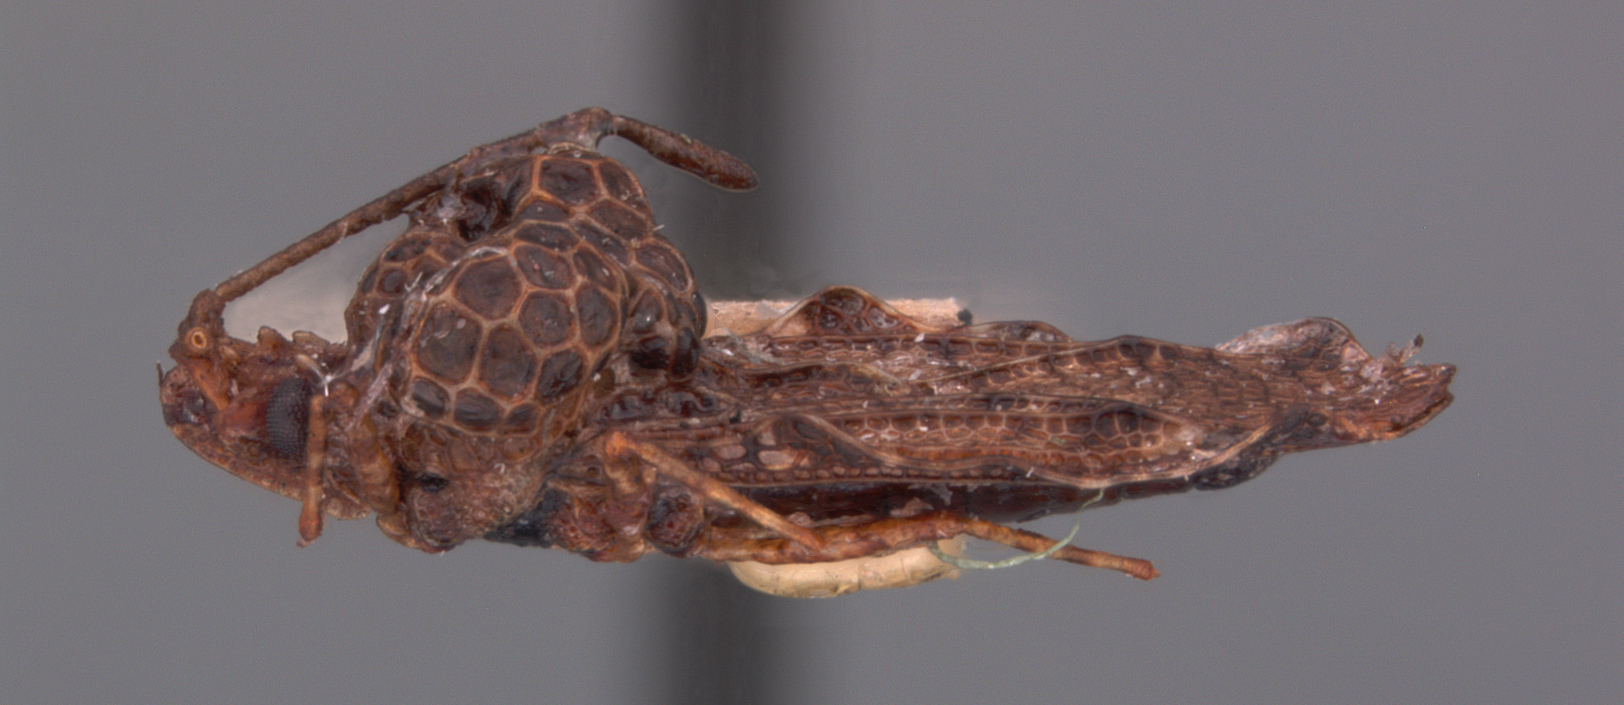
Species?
Dictyotingis gibberis
